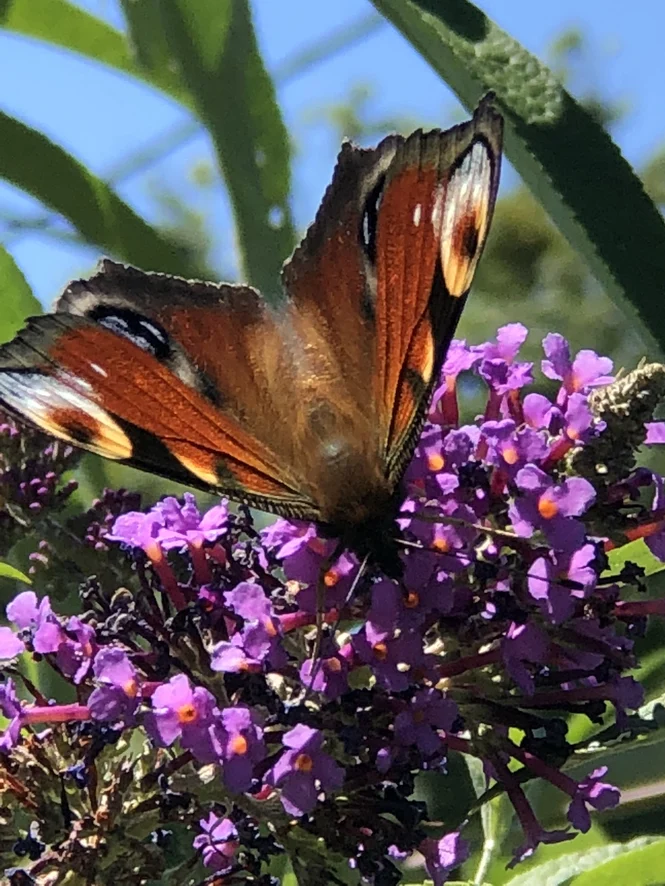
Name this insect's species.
Aglais io
